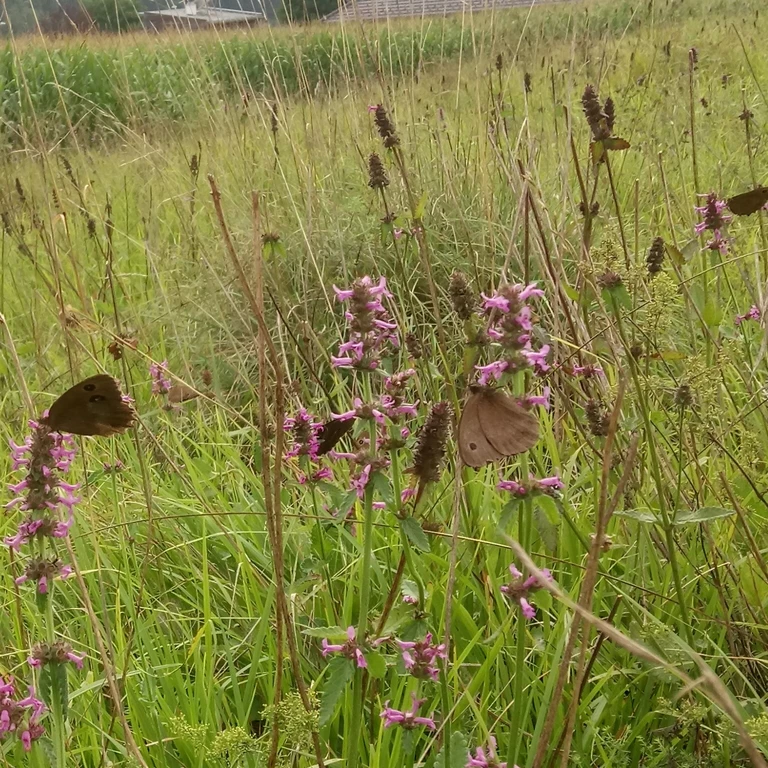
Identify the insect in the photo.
Minois dryas
